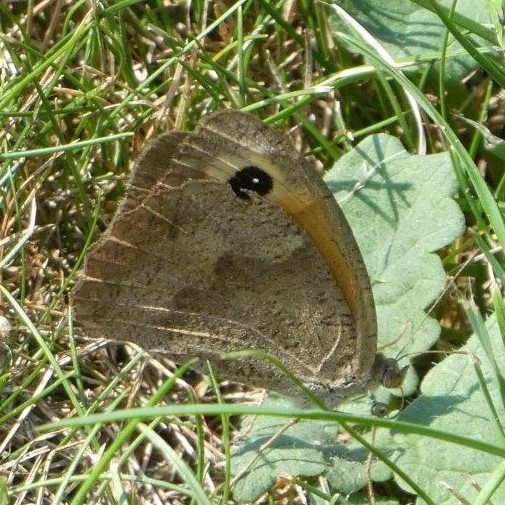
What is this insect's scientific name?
Maniola jurtina
